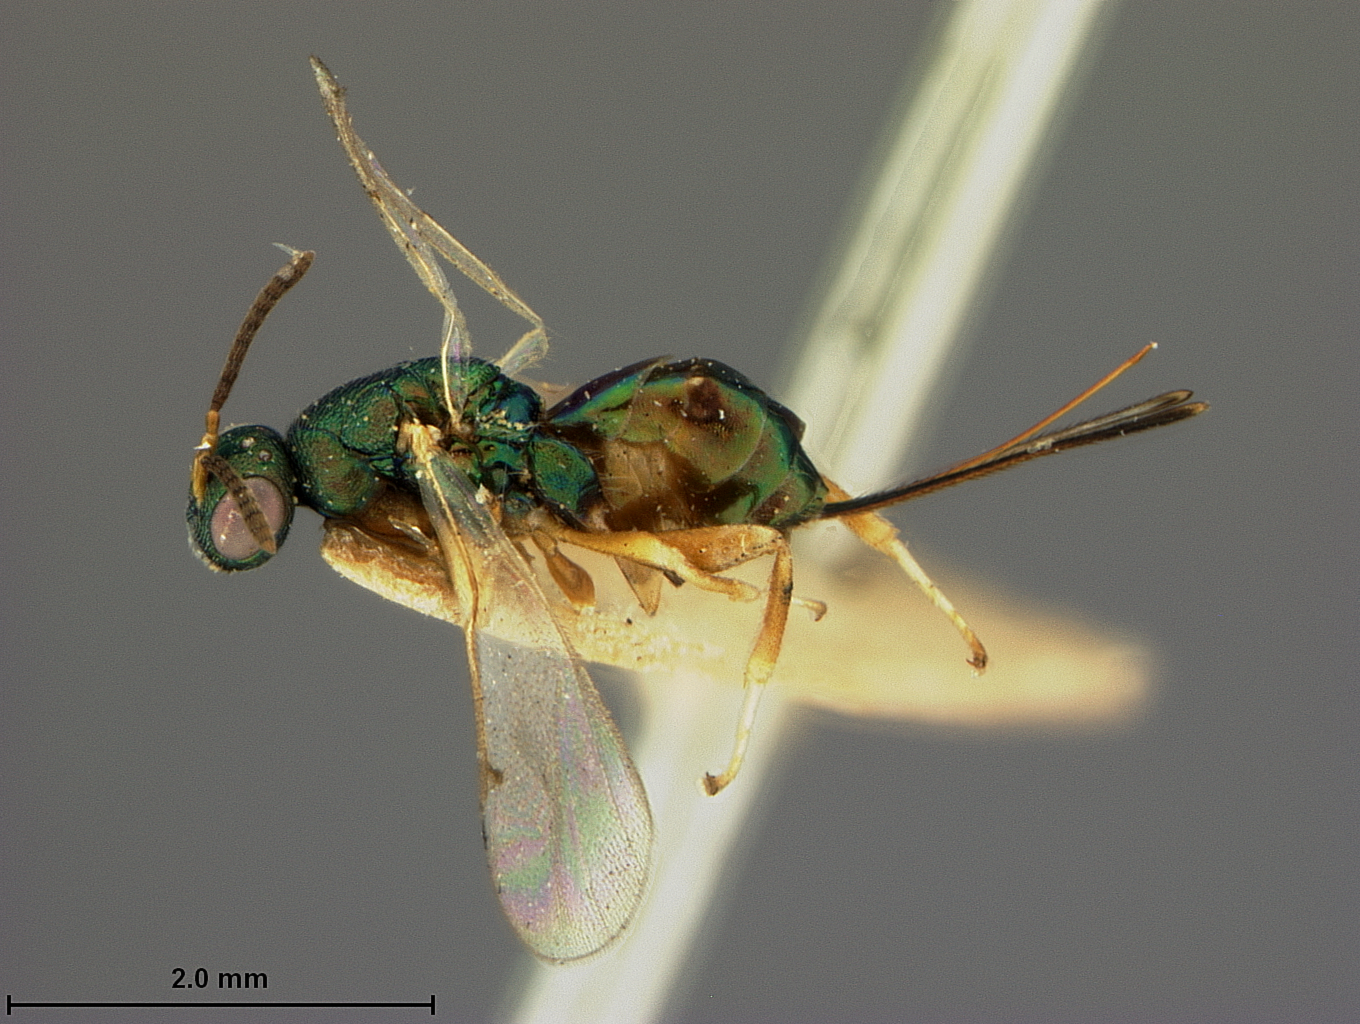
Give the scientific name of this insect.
Torymus persimilis
